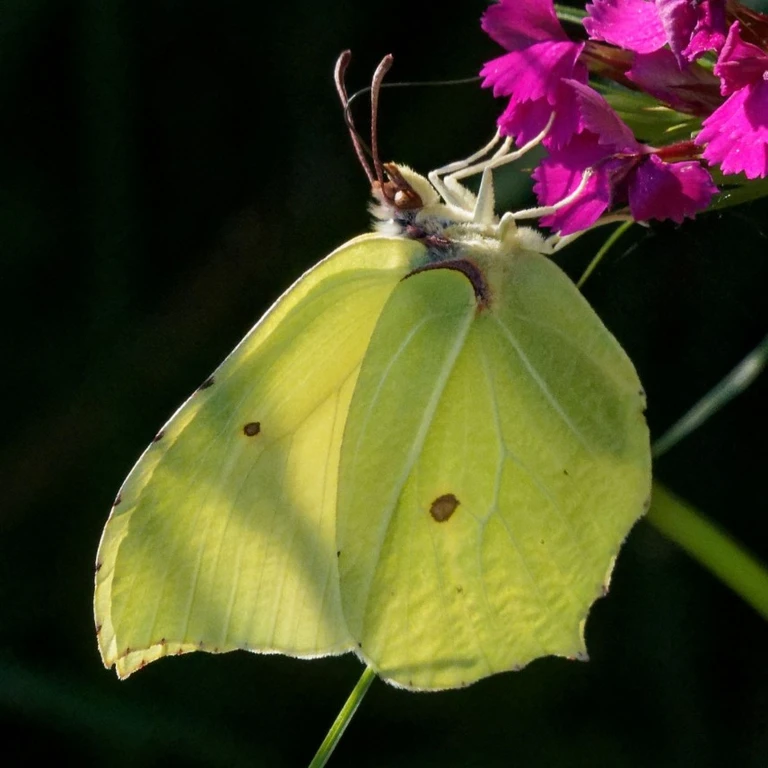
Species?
Gonepteryx rhamni
